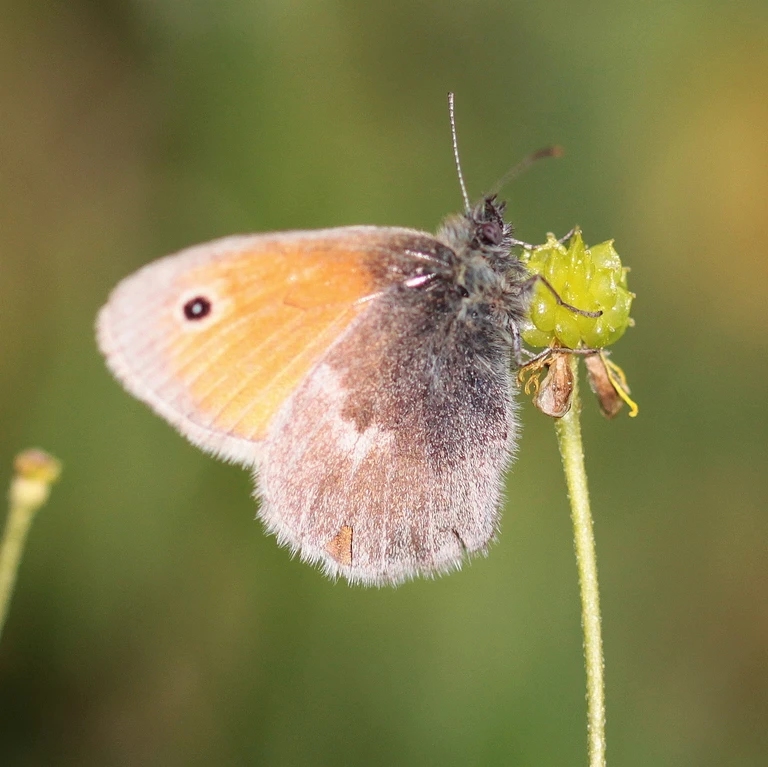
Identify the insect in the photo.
Coenonympha pamphilus
